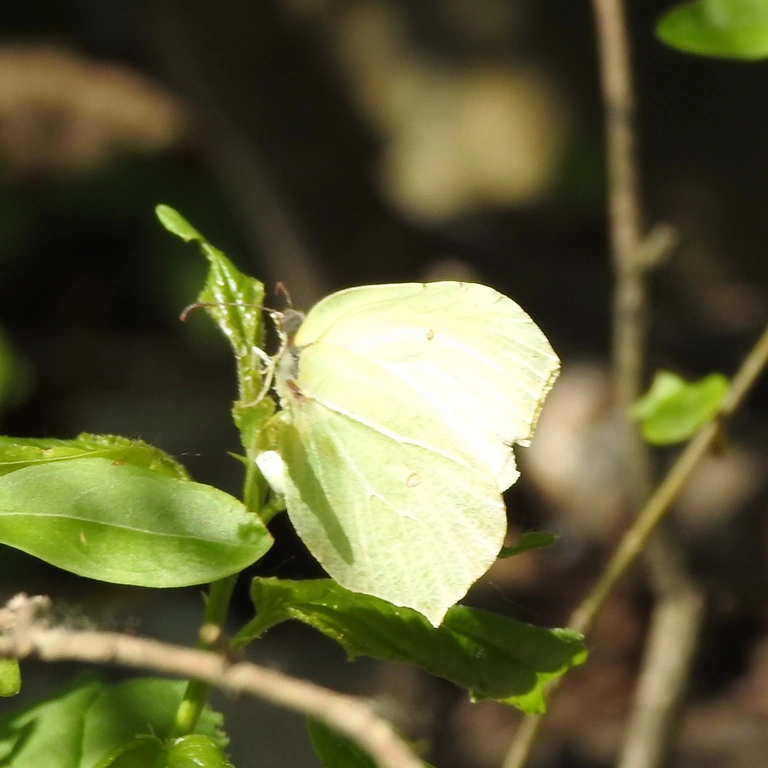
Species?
Gonepteryx rhamni
